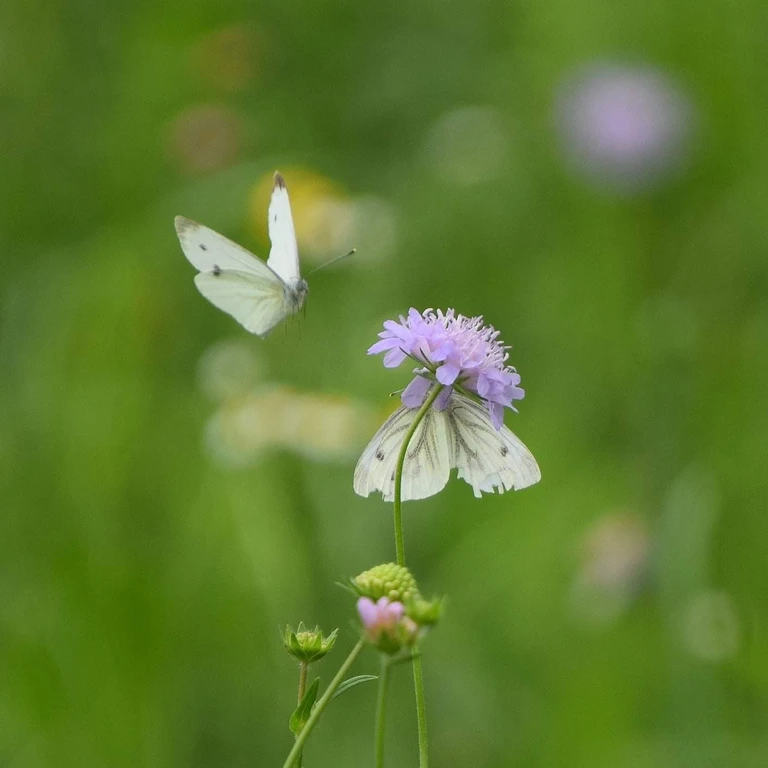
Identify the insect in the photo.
Pieris napi
